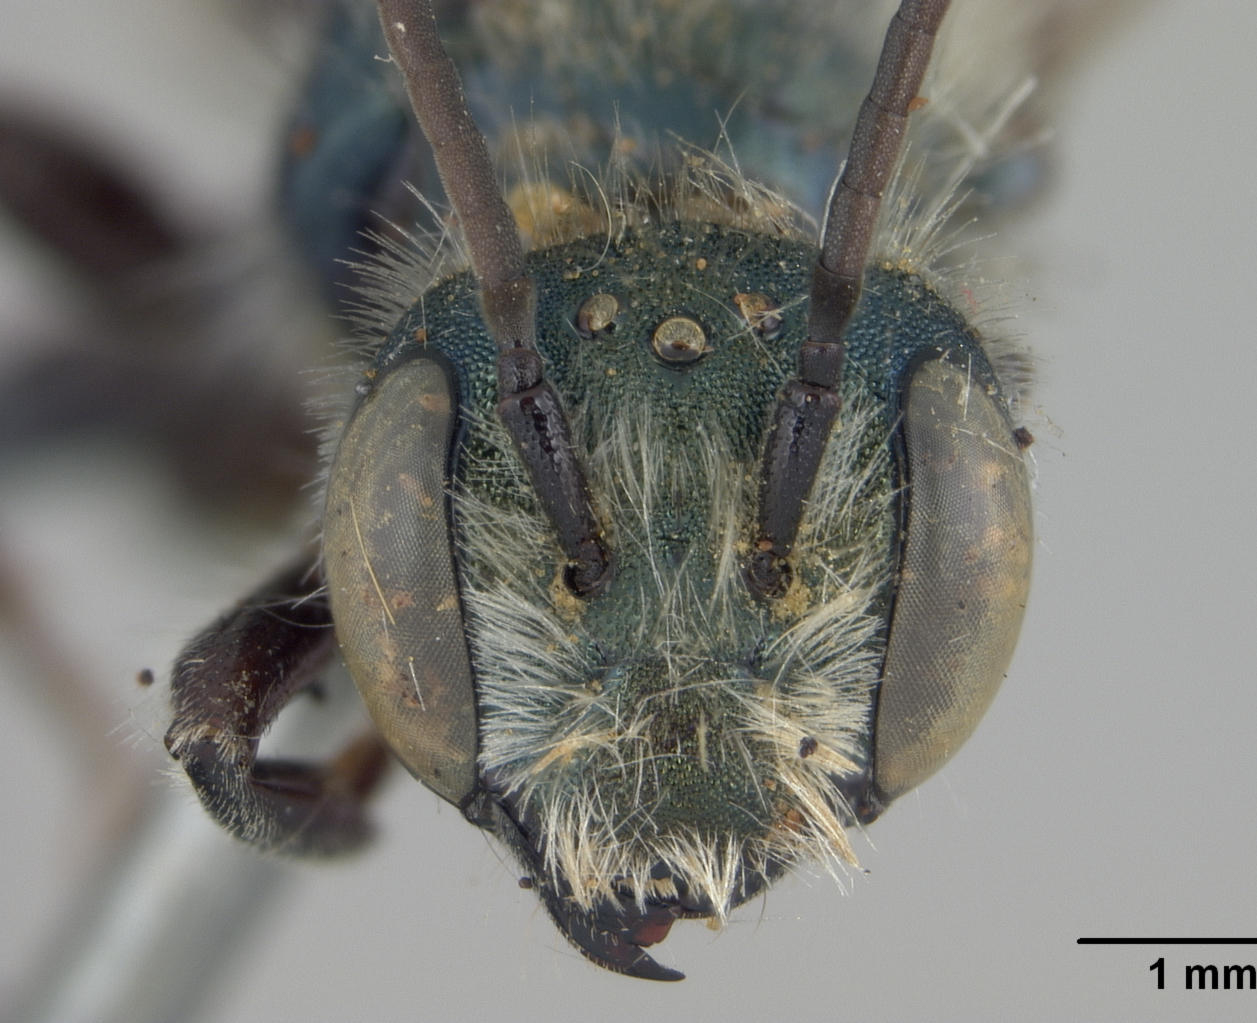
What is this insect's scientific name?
Osmia chlorops
